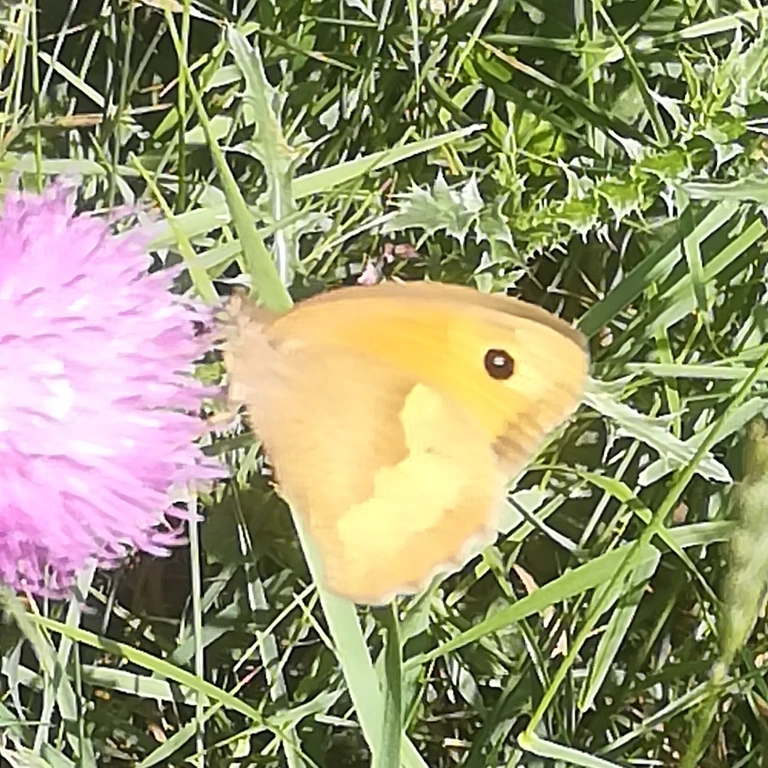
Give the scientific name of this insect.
Maniola jurtina
